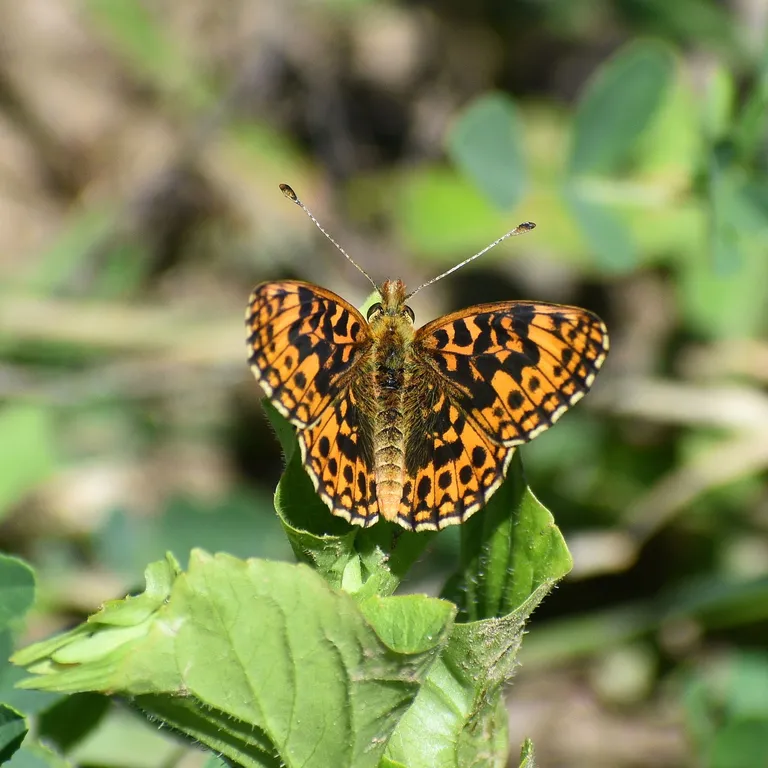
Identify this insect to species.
Boloria dia
